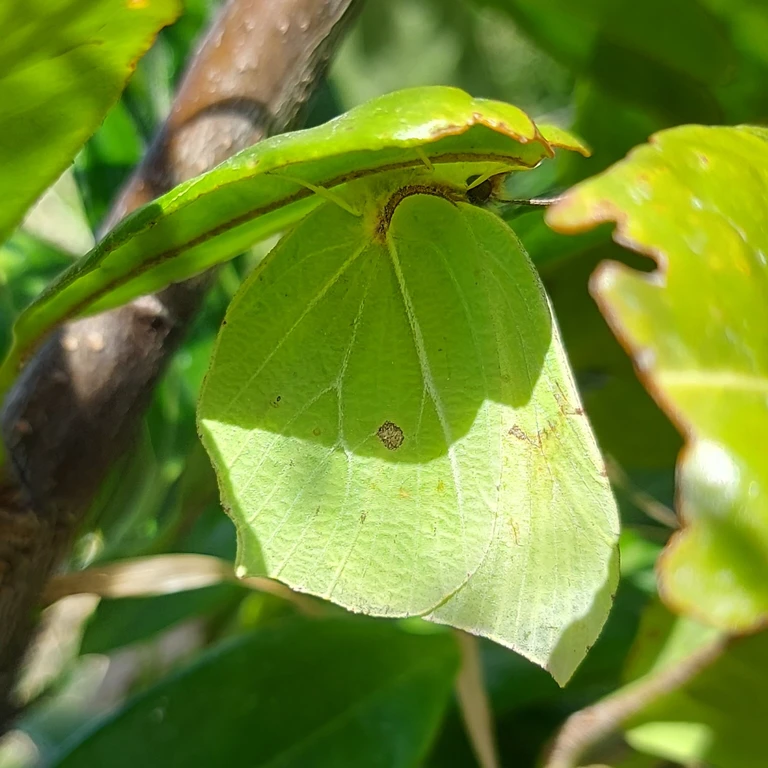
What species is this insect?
Gonepteryx rhamni
